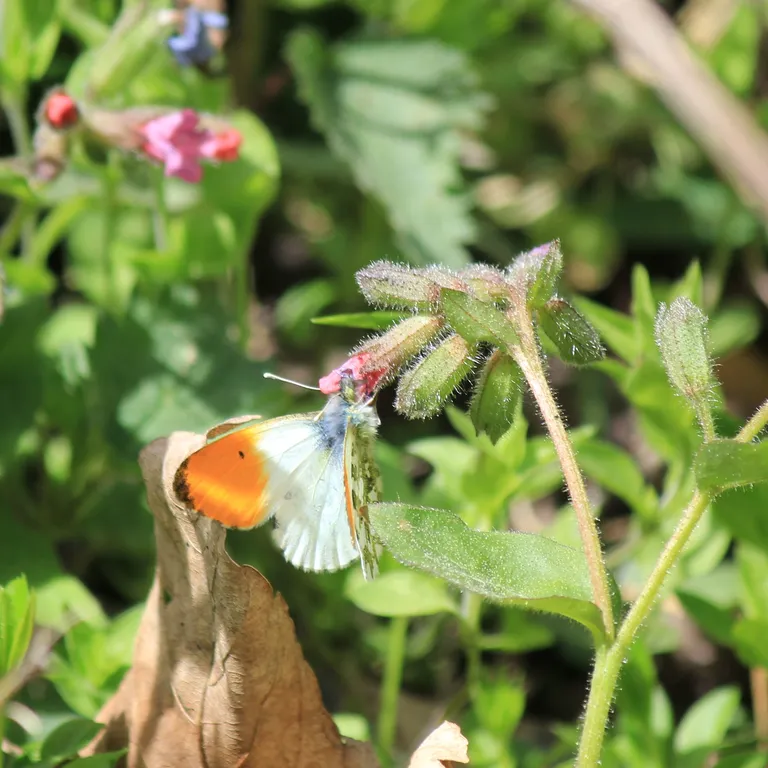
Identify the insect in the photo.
Anthocharis cardamines
